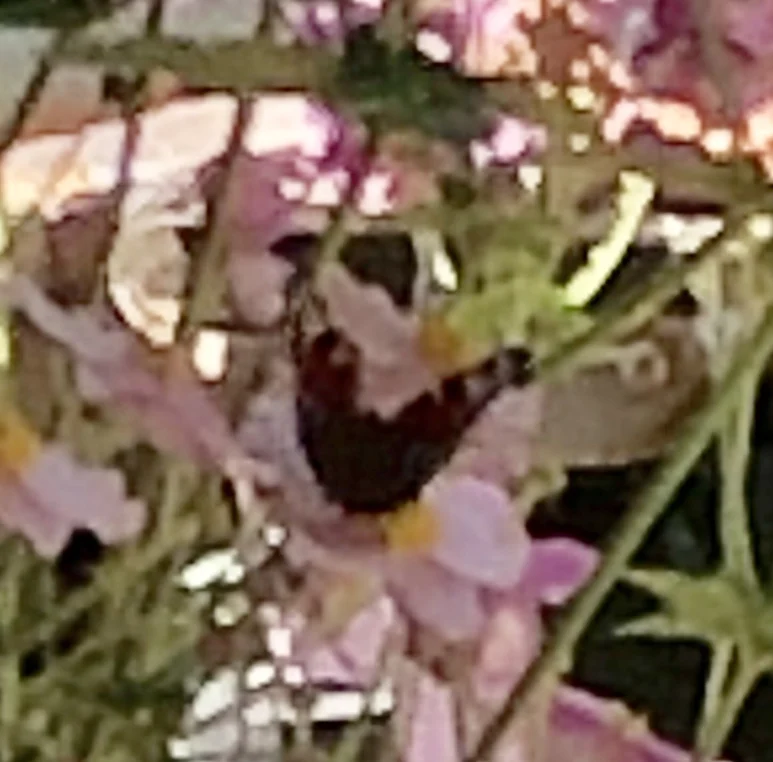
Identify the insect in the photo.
Aglais io
